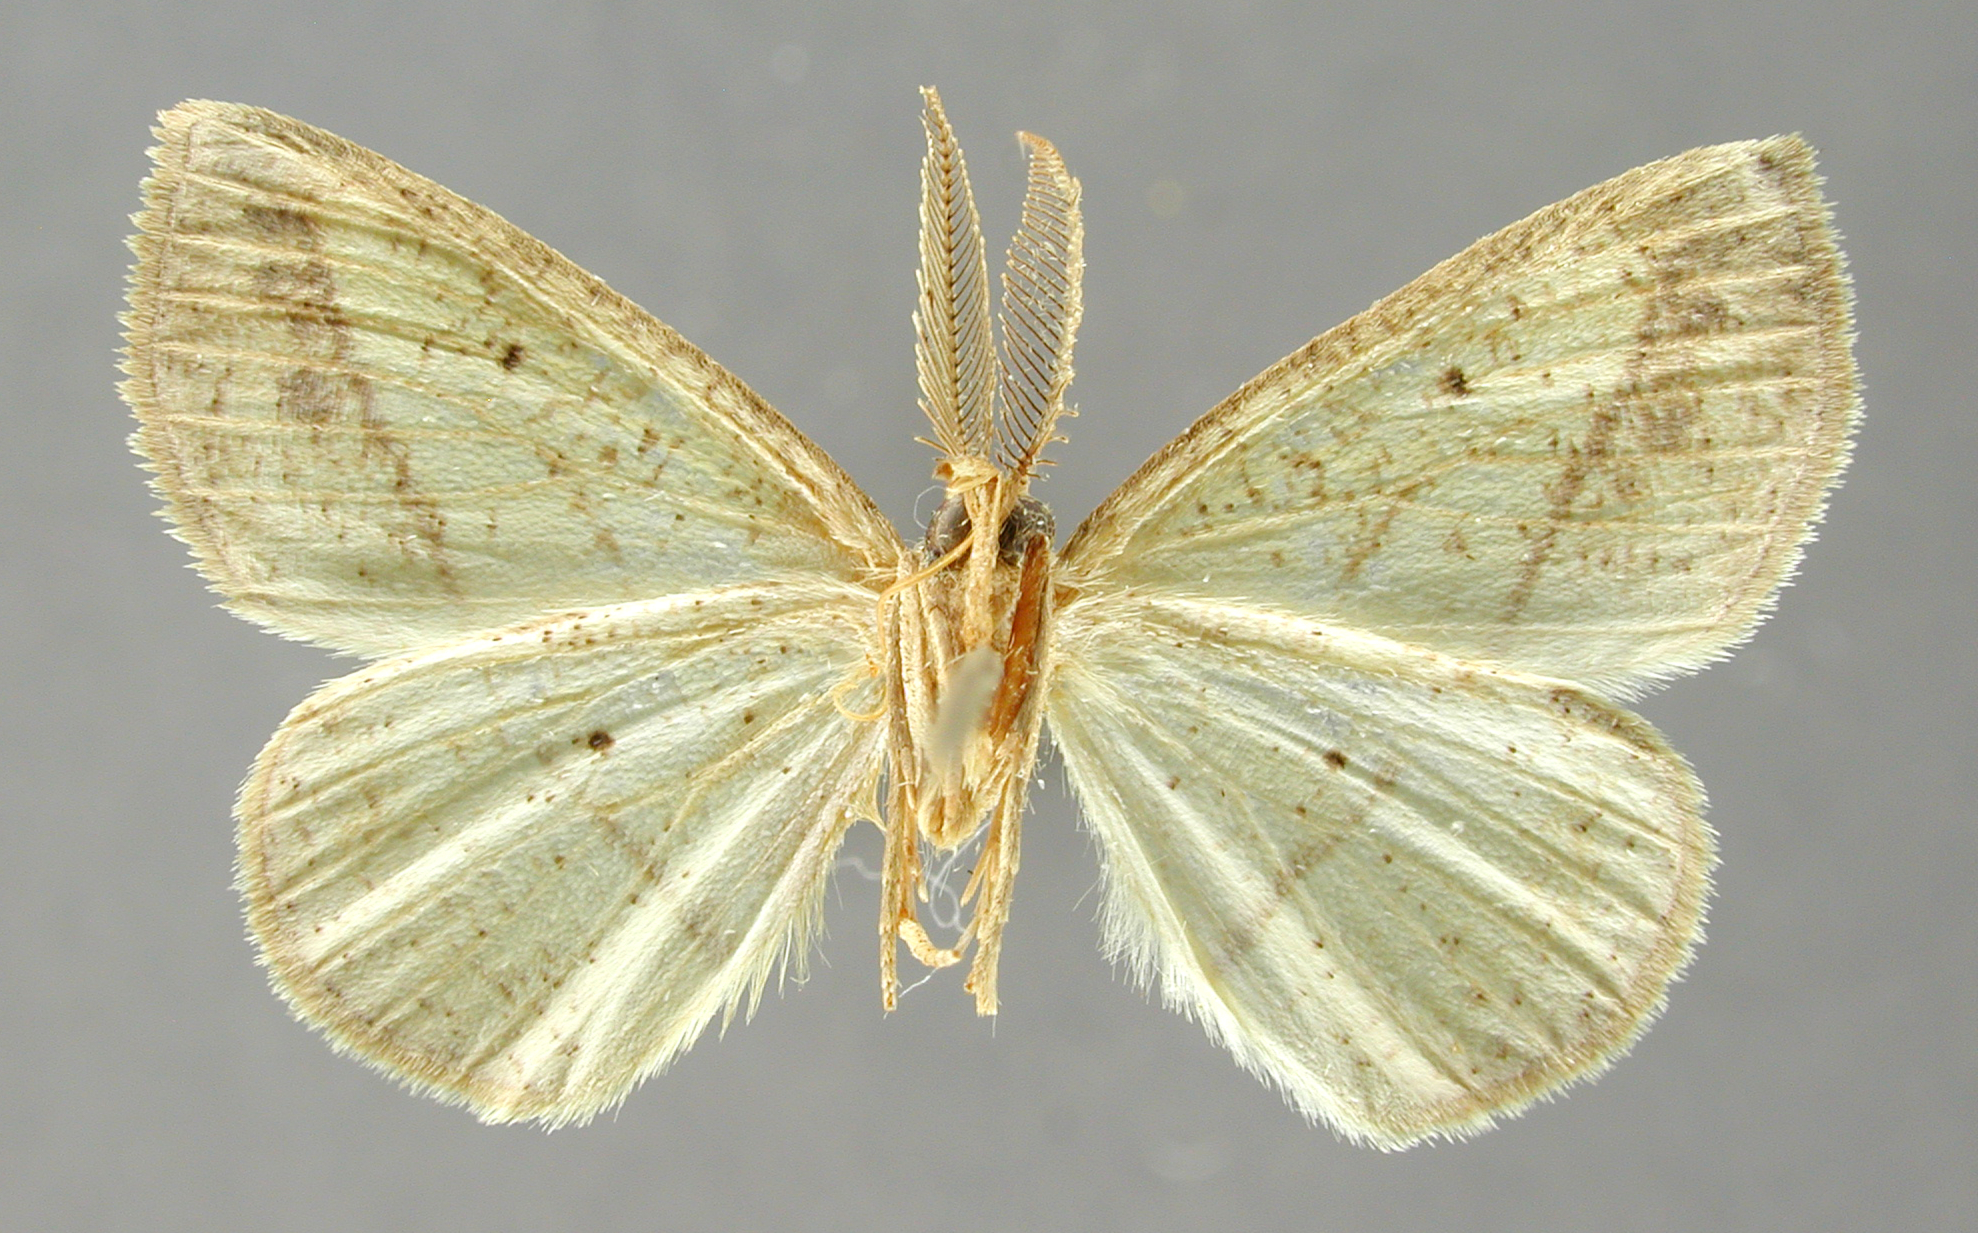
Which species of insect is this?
Apicia mesada
